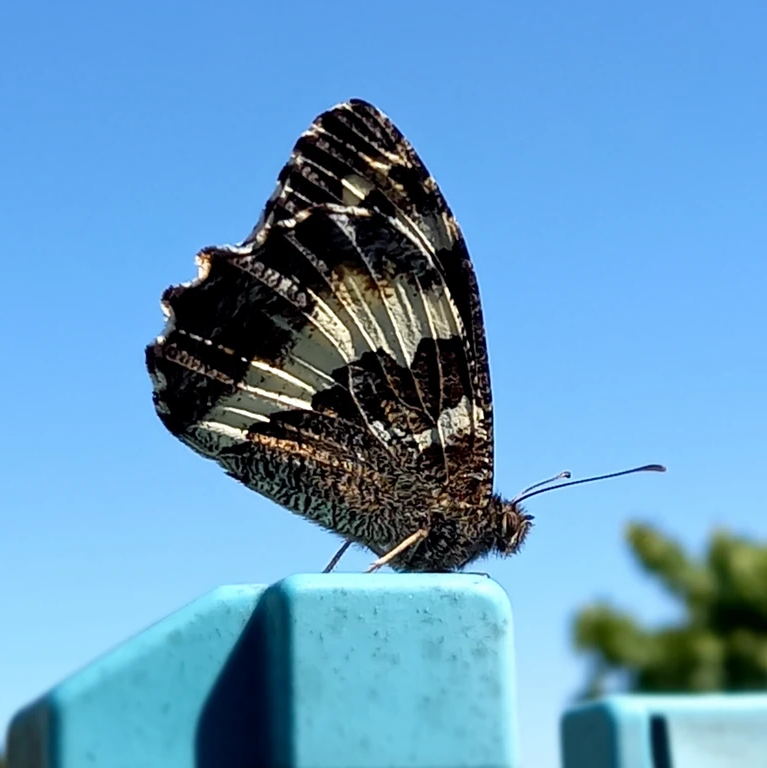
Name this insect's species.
Brintesia circe
